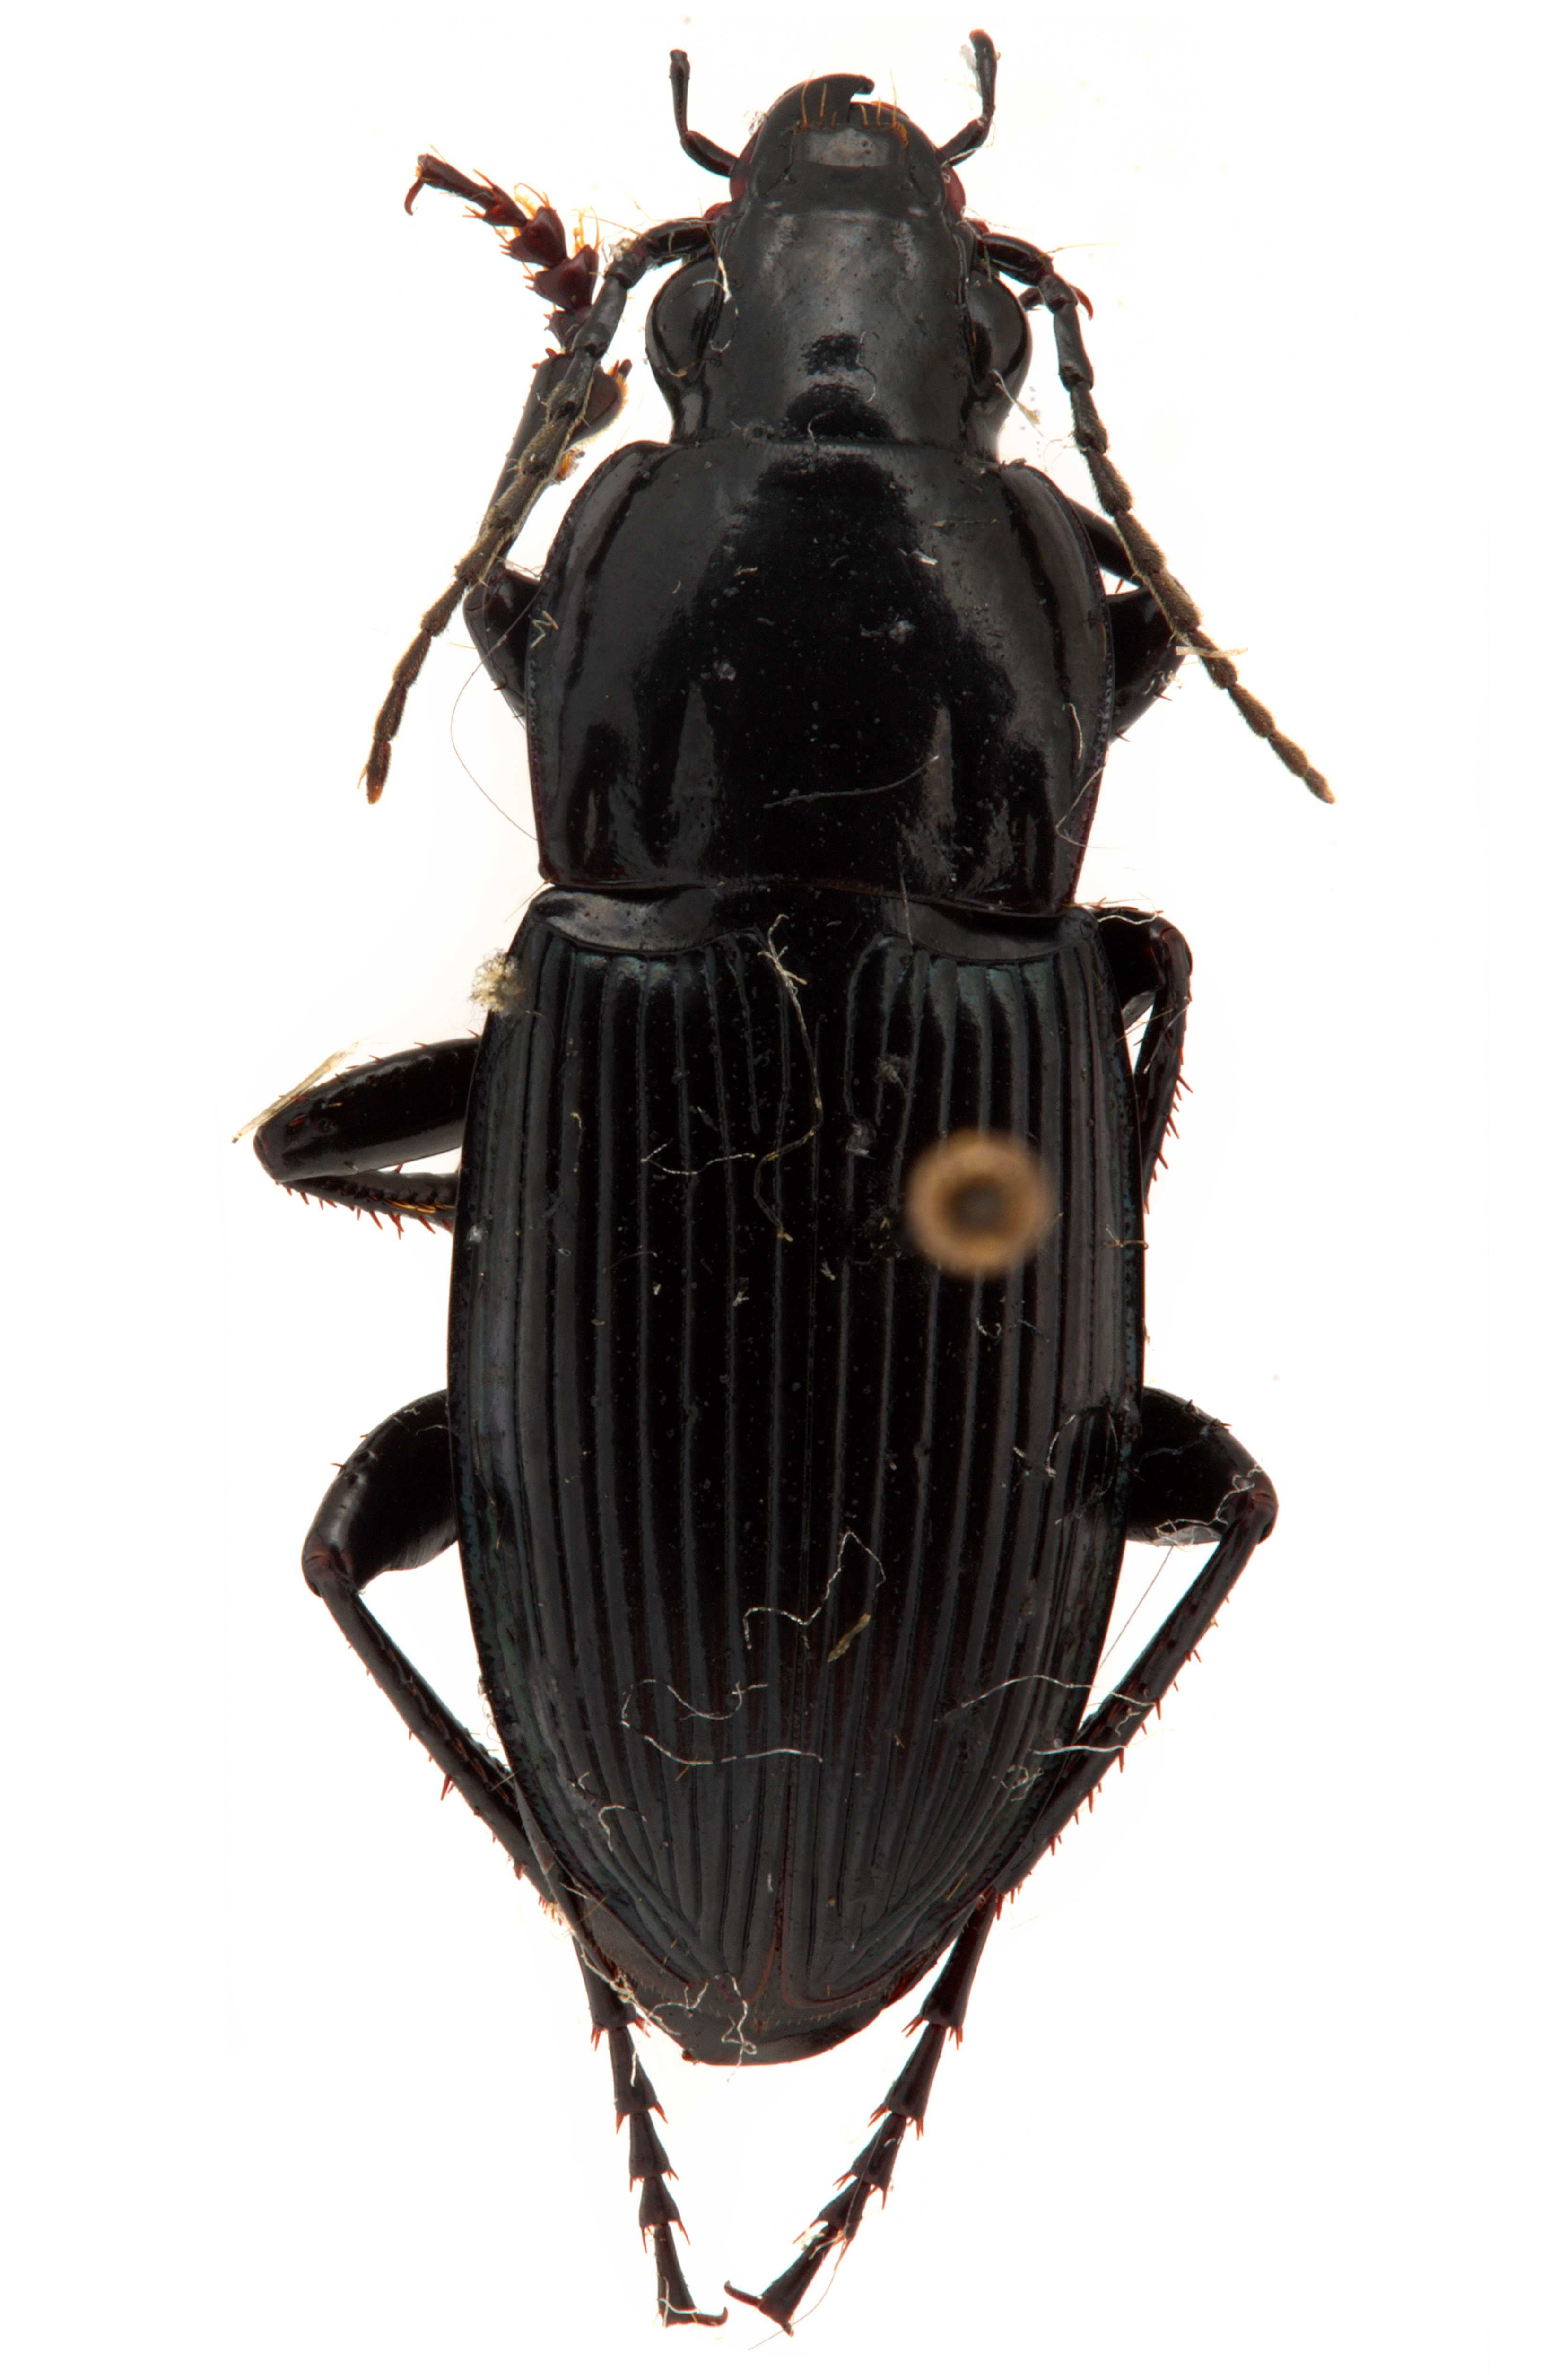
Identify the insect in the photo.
Poecilus gebleri
